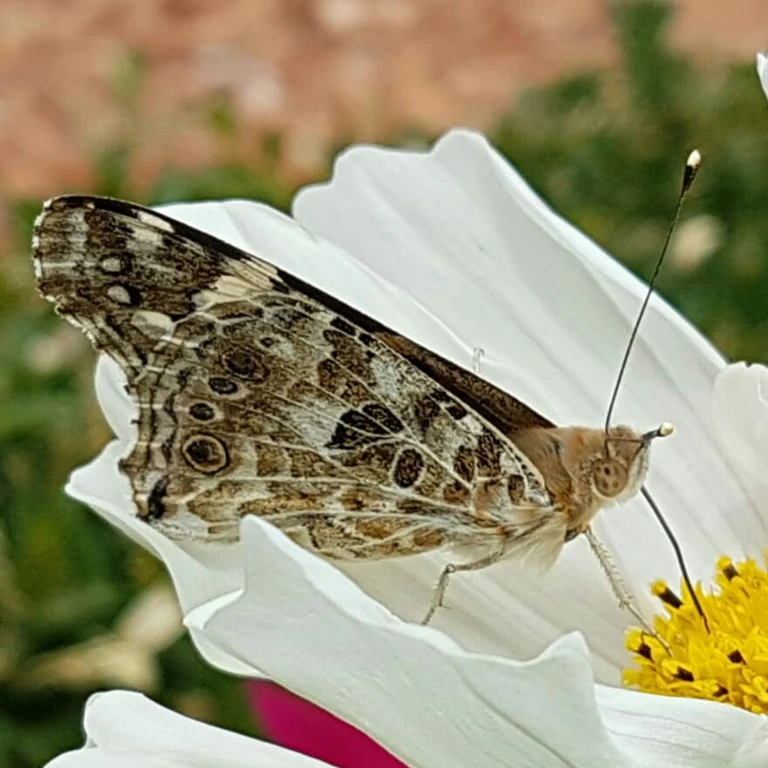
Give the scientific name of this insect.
Vanessa cardui
